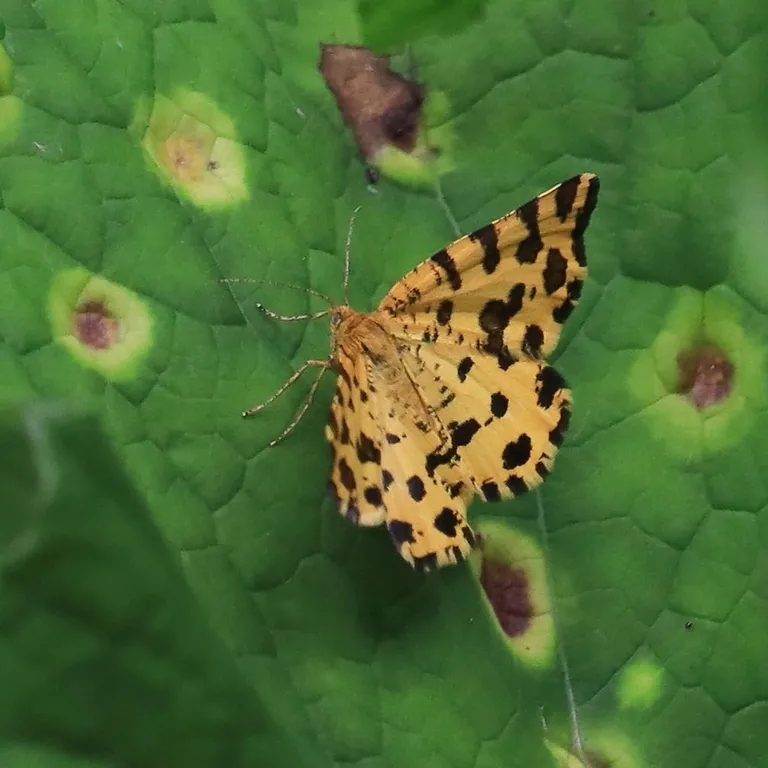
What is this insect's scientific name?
Pseudopanthera macularia
